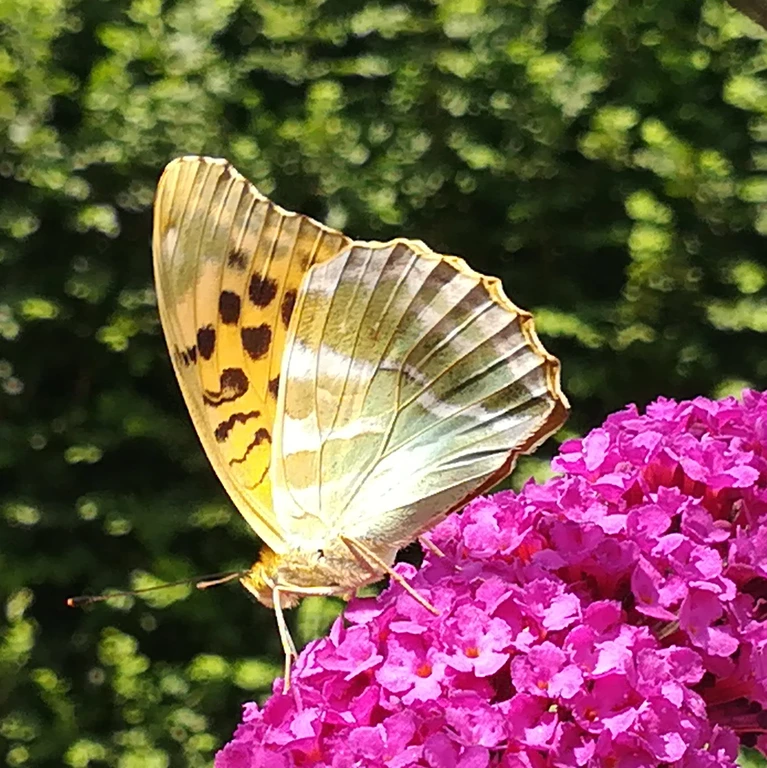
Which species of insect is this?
Argynnis paphia
